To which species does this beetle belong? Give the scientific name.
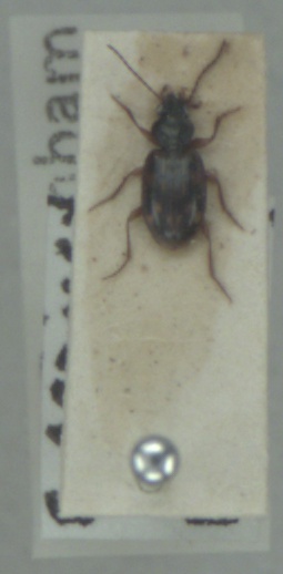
Bembidion fumigatum
